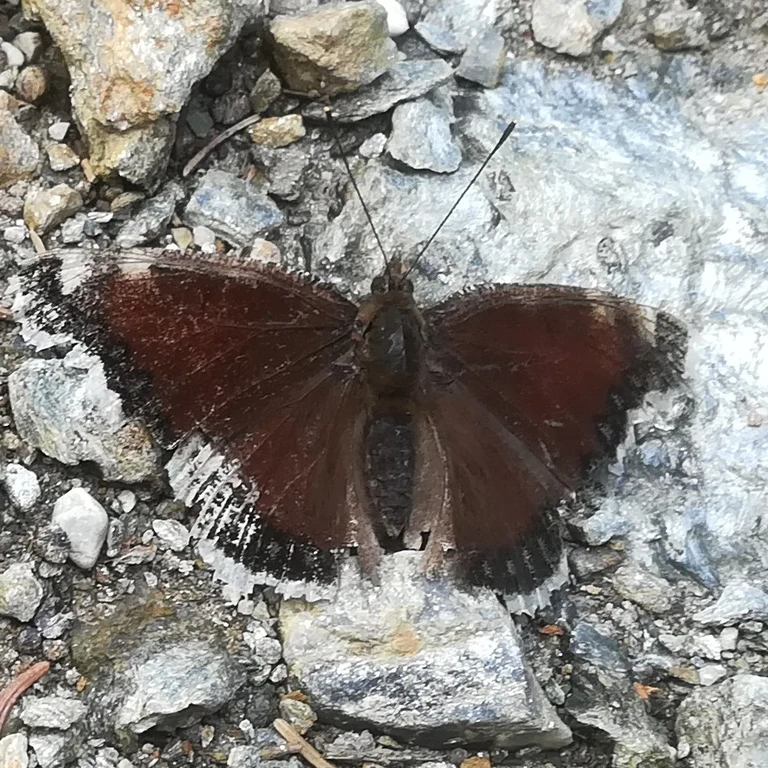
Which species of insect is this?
Nymphalis antiopa
